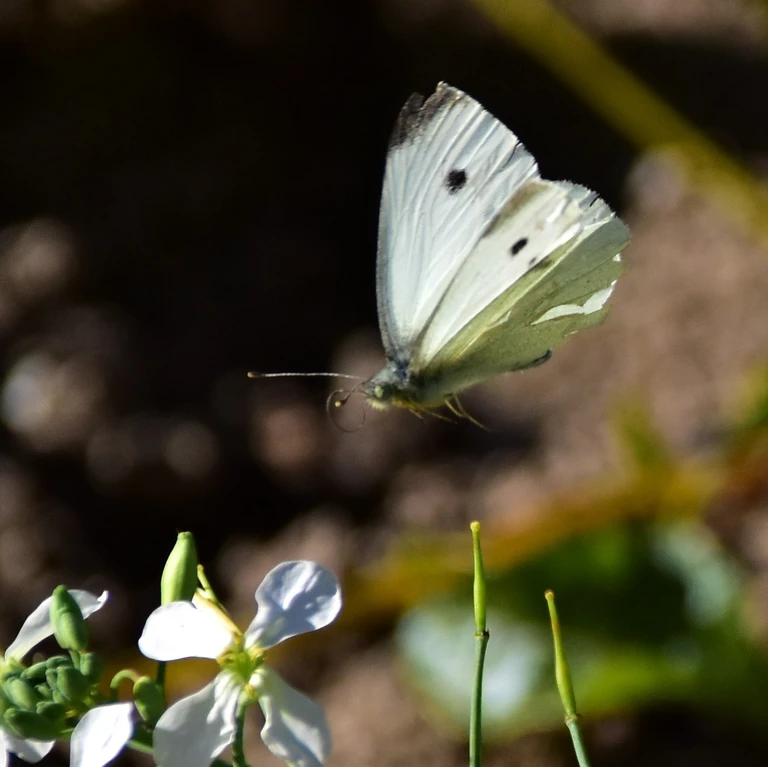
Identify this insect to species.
Pieris rapae
